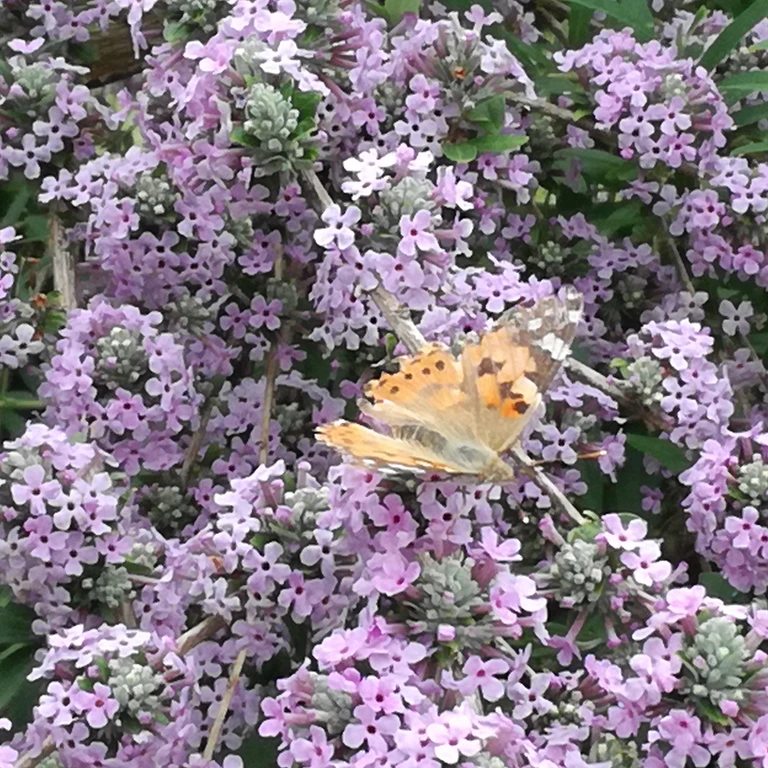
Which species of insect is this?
Vanessa cardui
